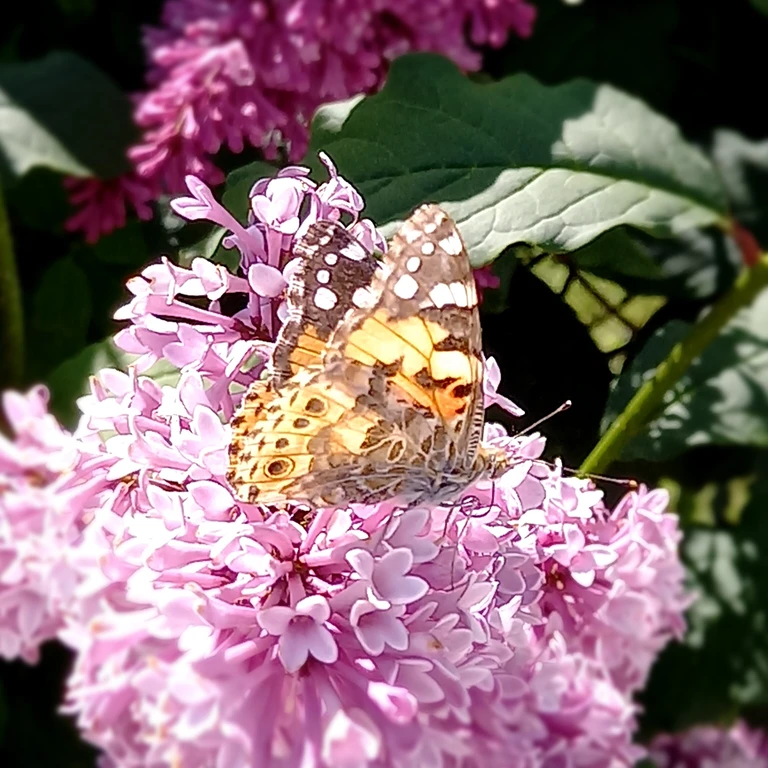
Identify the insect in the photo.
Vanessa cardui
